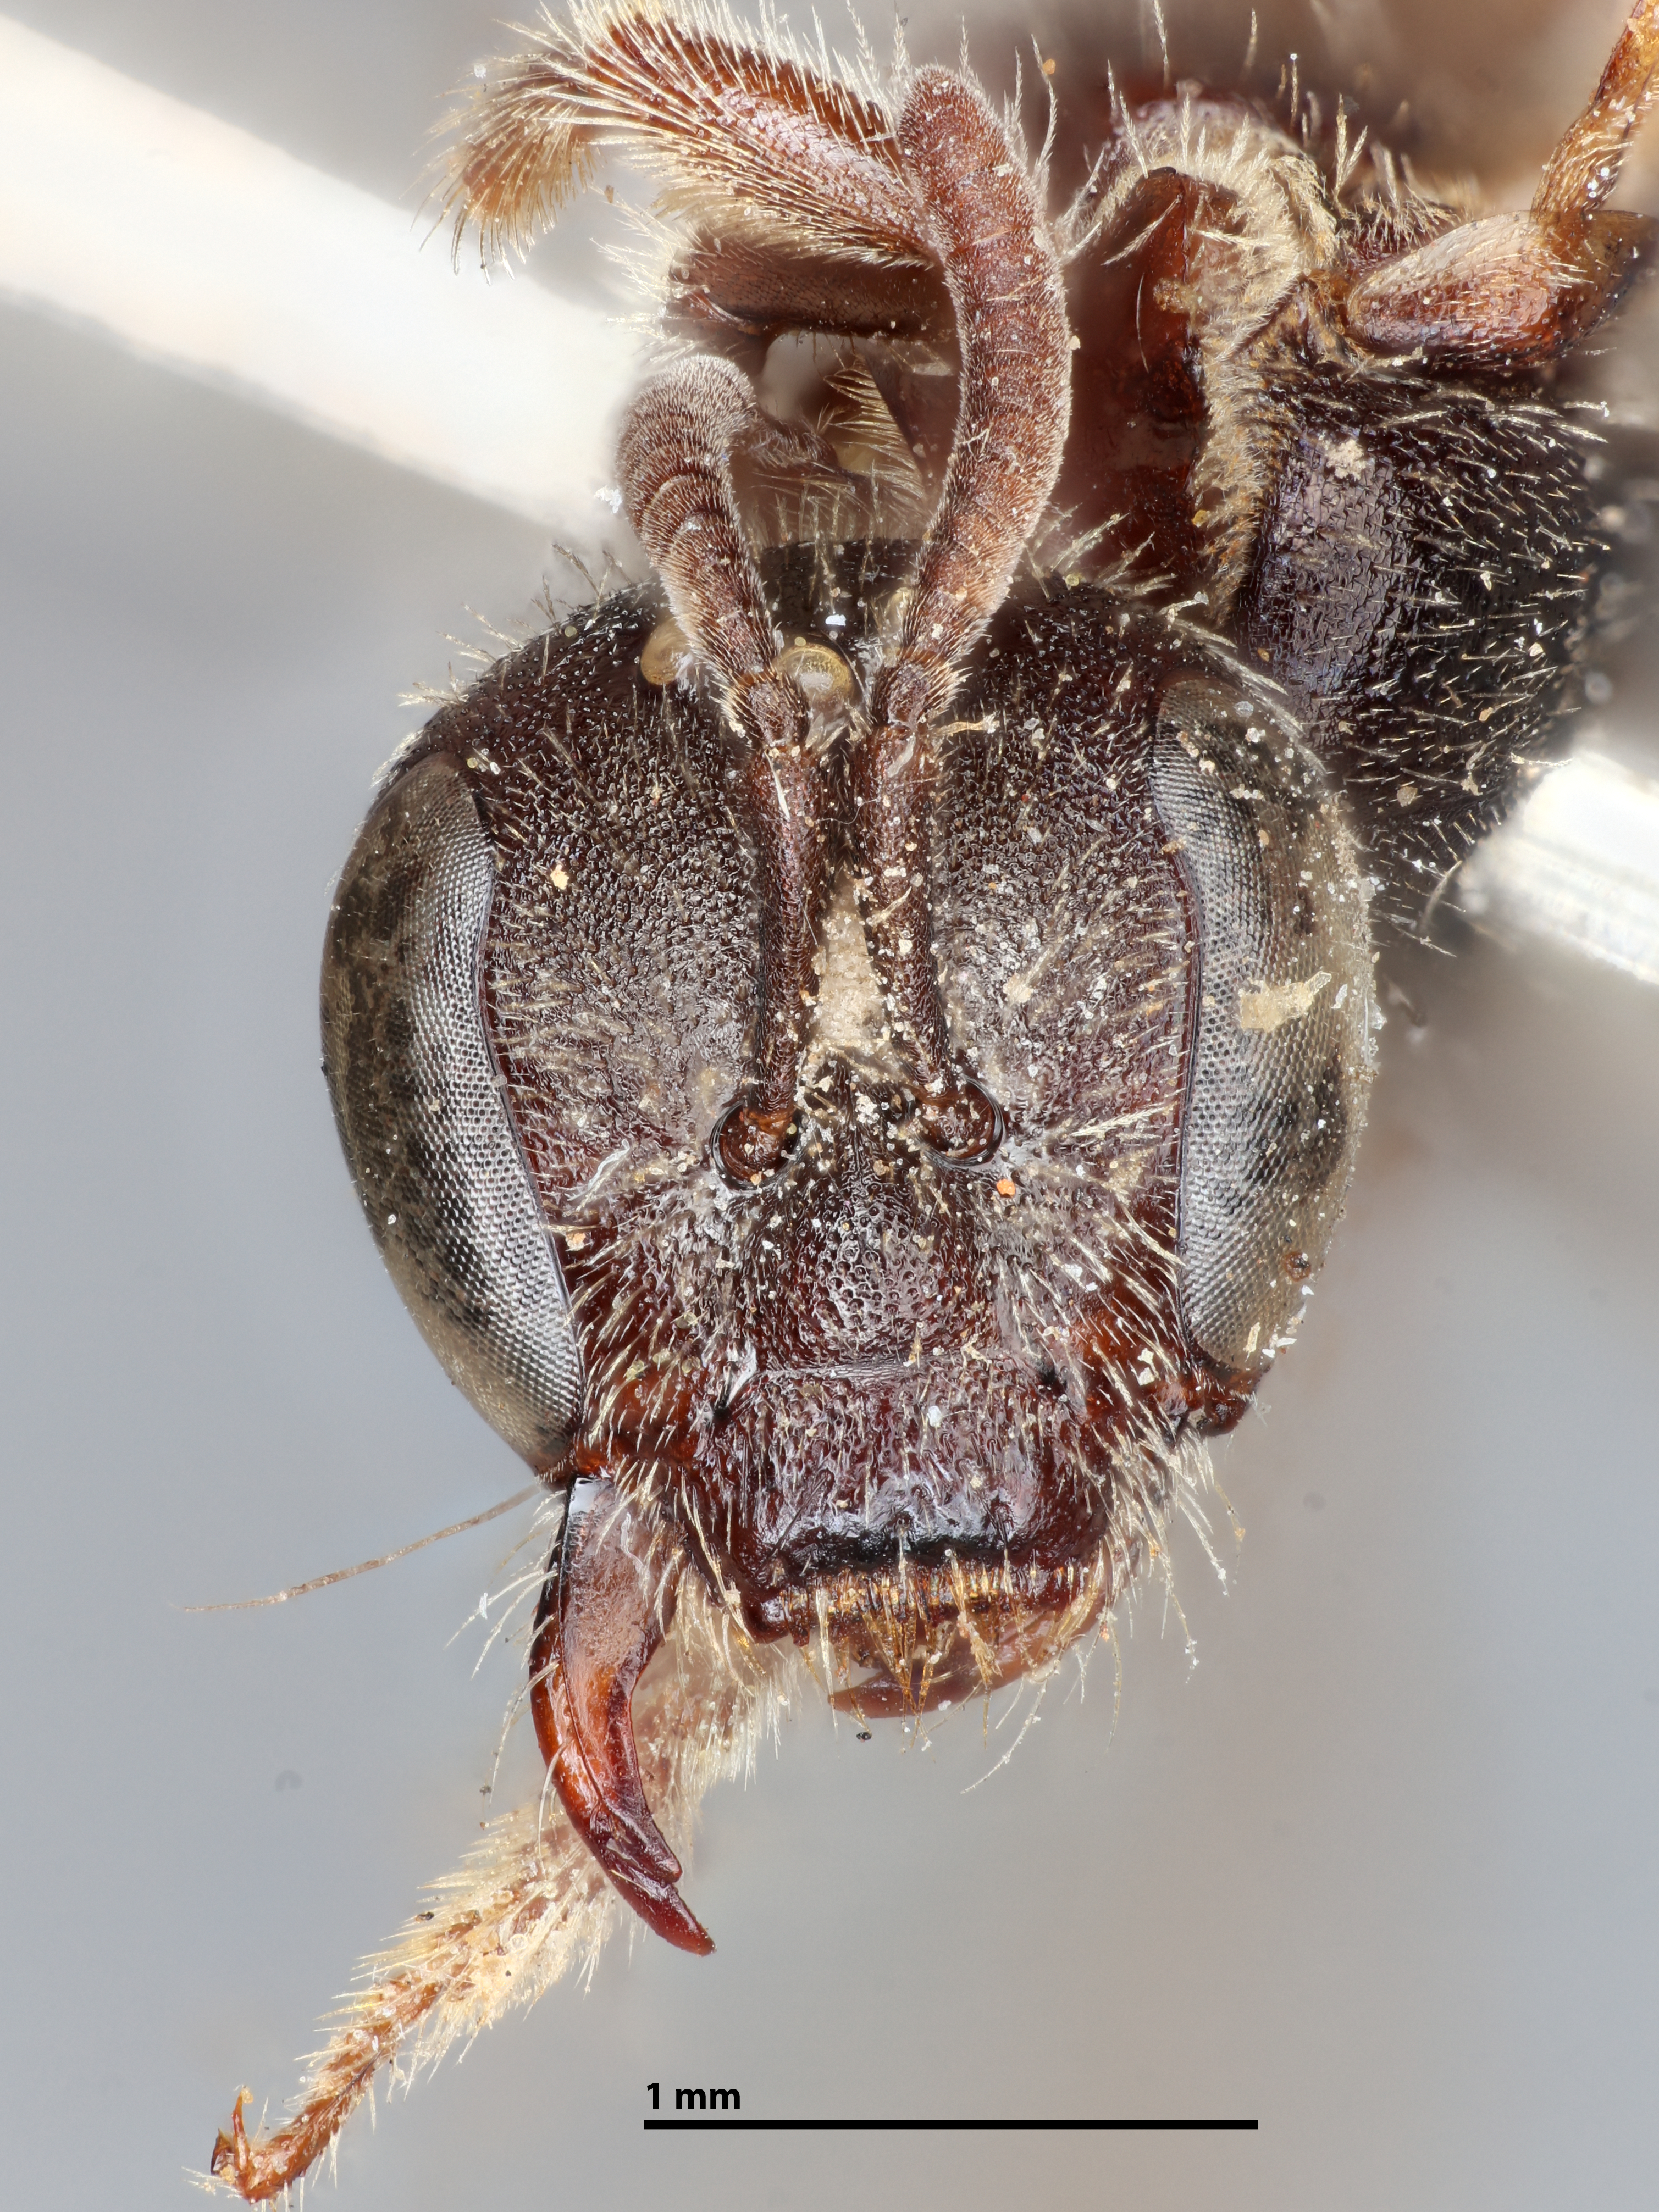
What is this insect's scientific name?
Halictus vachali
